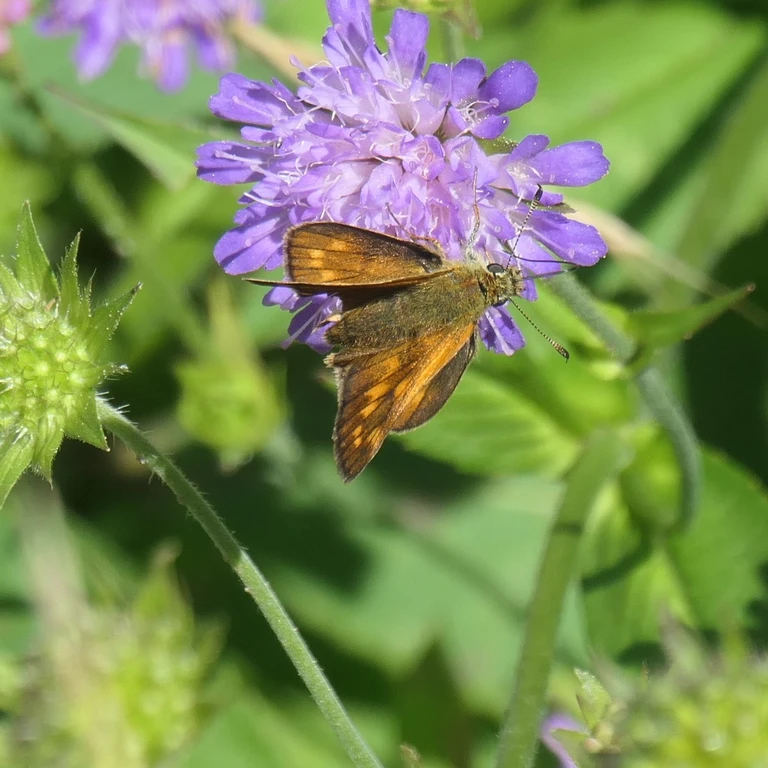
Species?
Ochlodes sylvanus (also Ochlodes venata)
